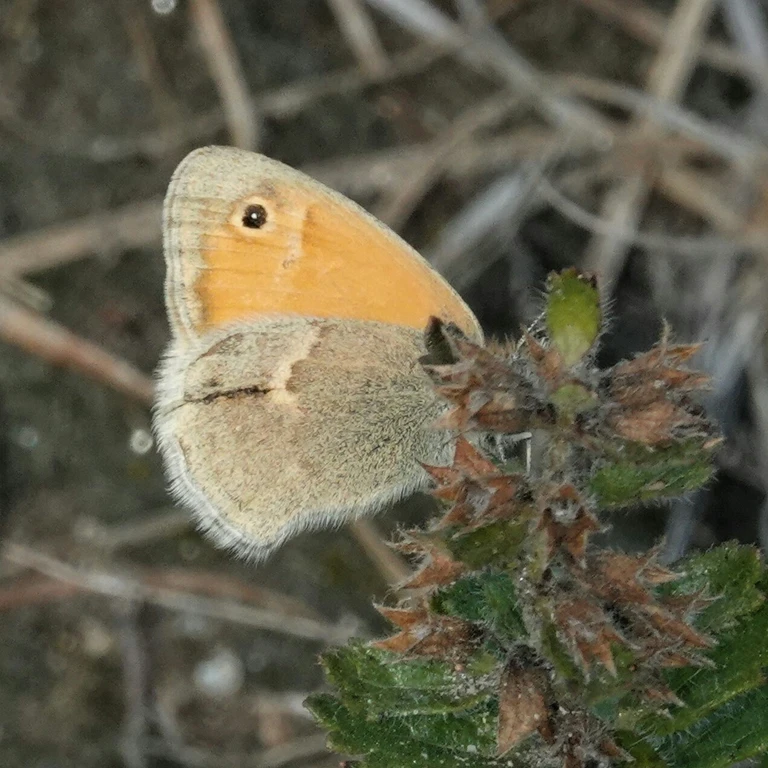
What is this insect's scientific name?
Coenonympha pamphilus
